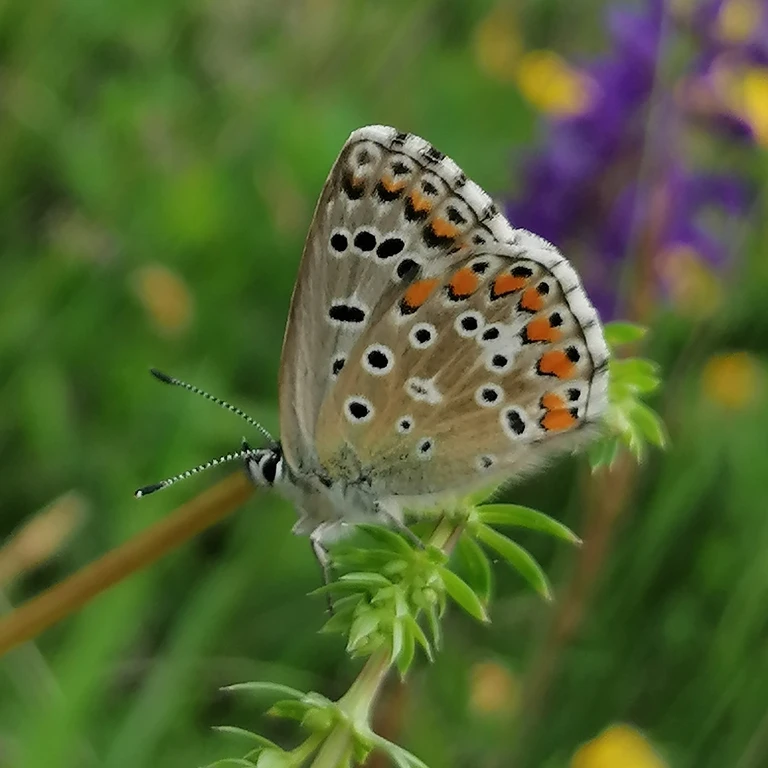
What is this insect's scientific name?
Lysandra bellargus
